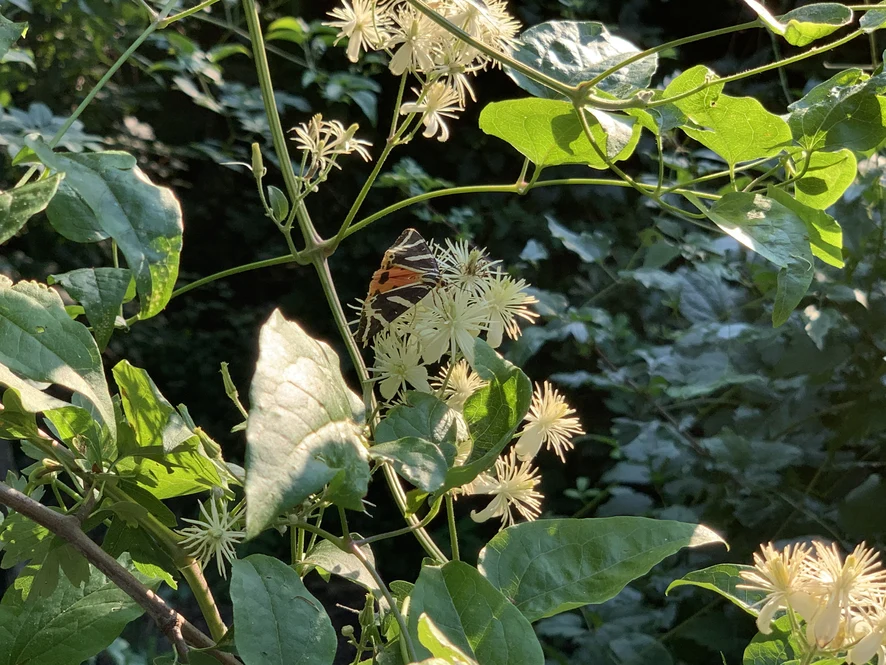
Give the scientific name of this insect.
Euplagia quadripunctaria
